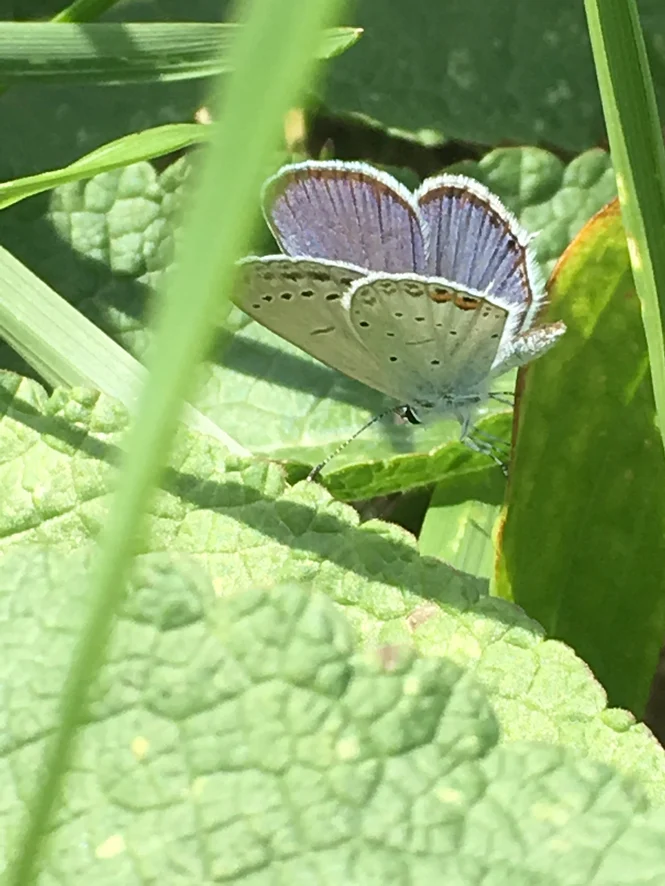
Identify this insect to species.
Cupido argiades (also Elkalyce argiades)
